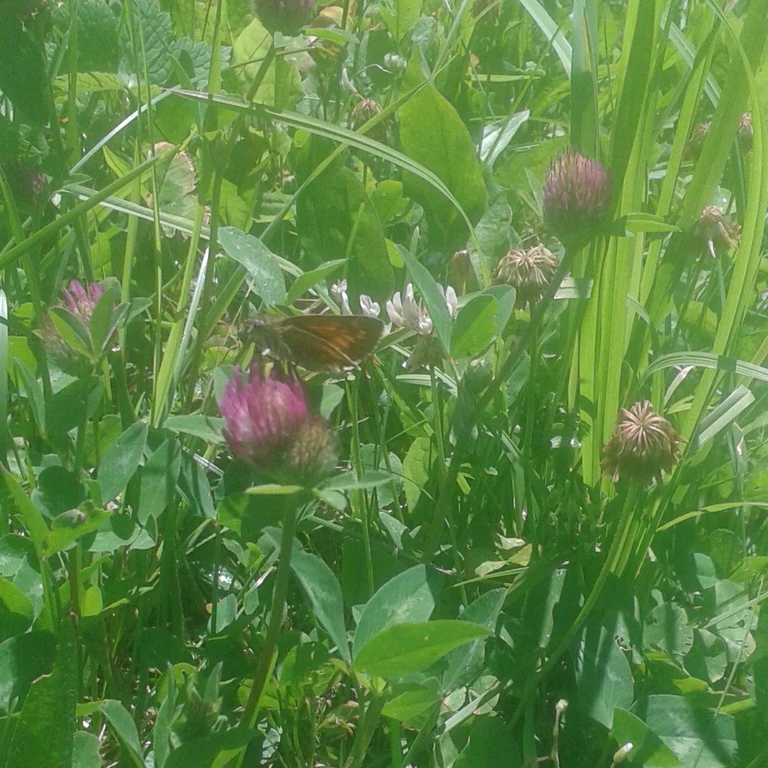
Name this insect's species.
Ochlodes sylvanus (also Ochlodes venata)
